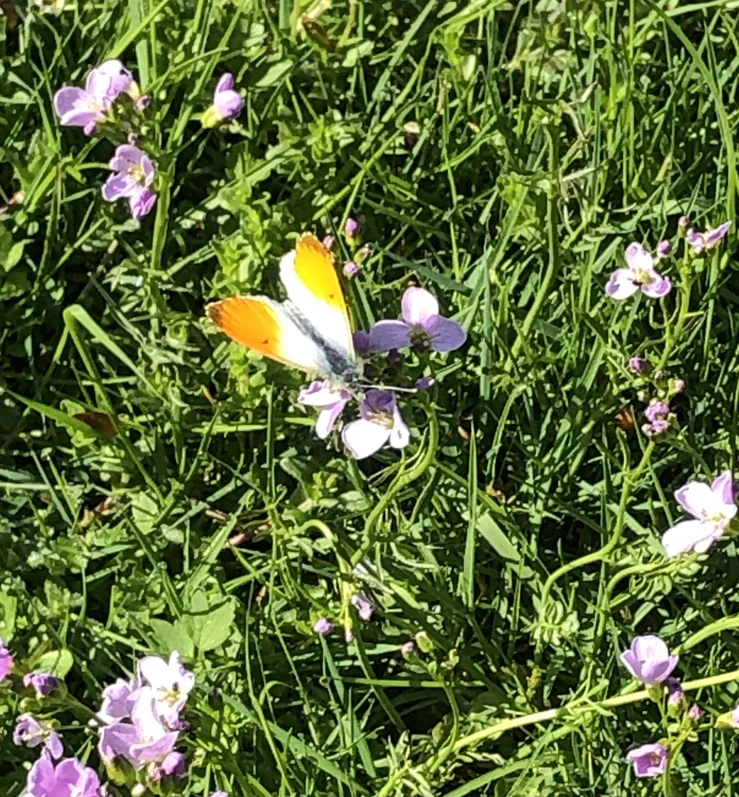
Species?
Anthocharis cardamines
